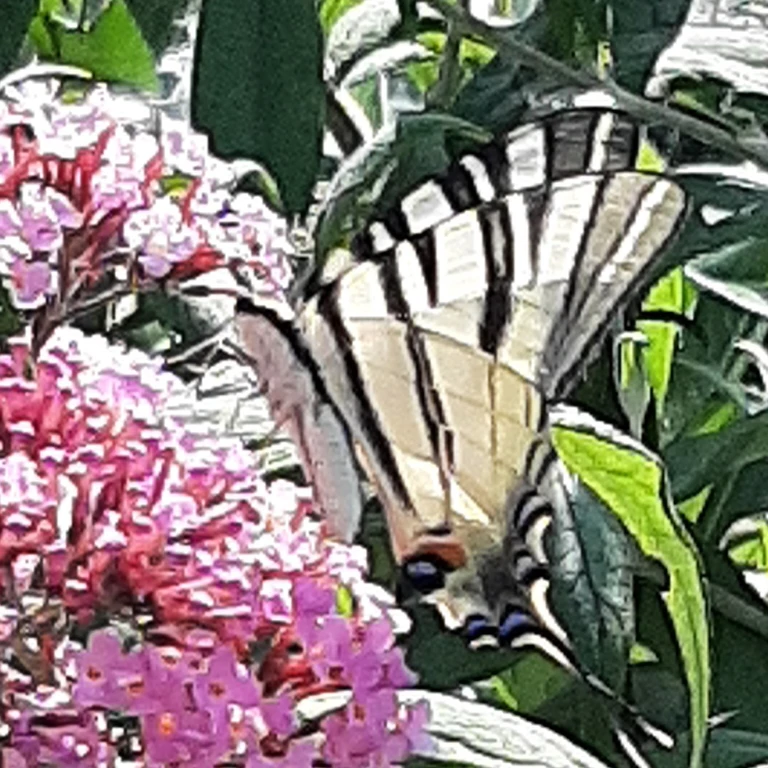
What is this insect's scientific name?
Iphiclides podalirius
